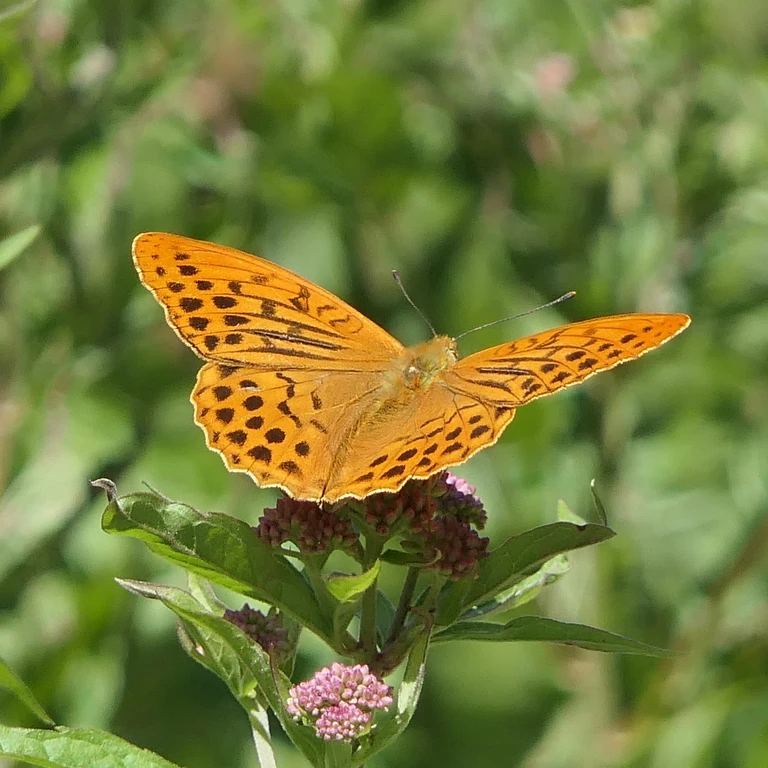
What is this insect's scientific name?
Argynnis paphia
